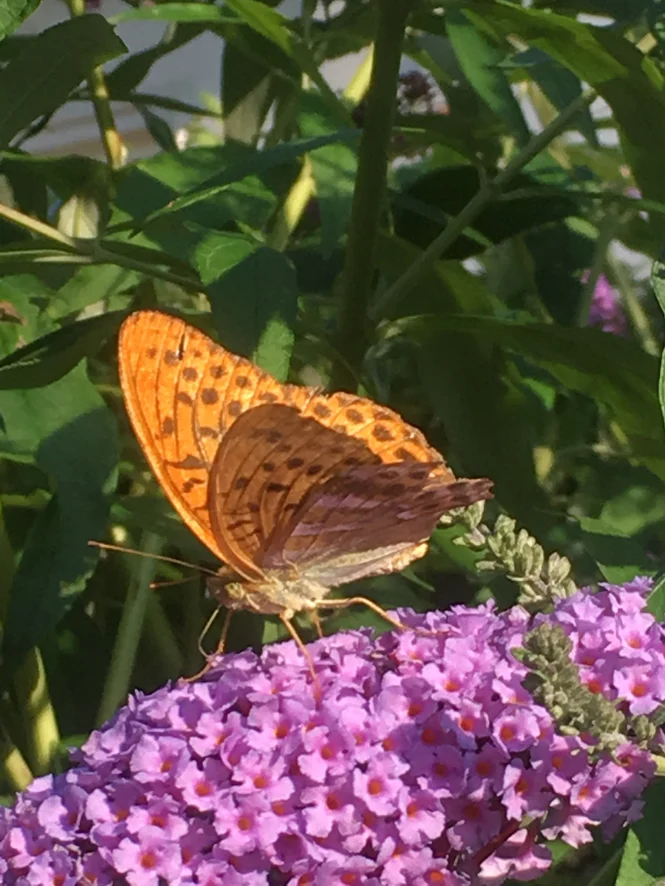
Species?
Argynnis paphia
